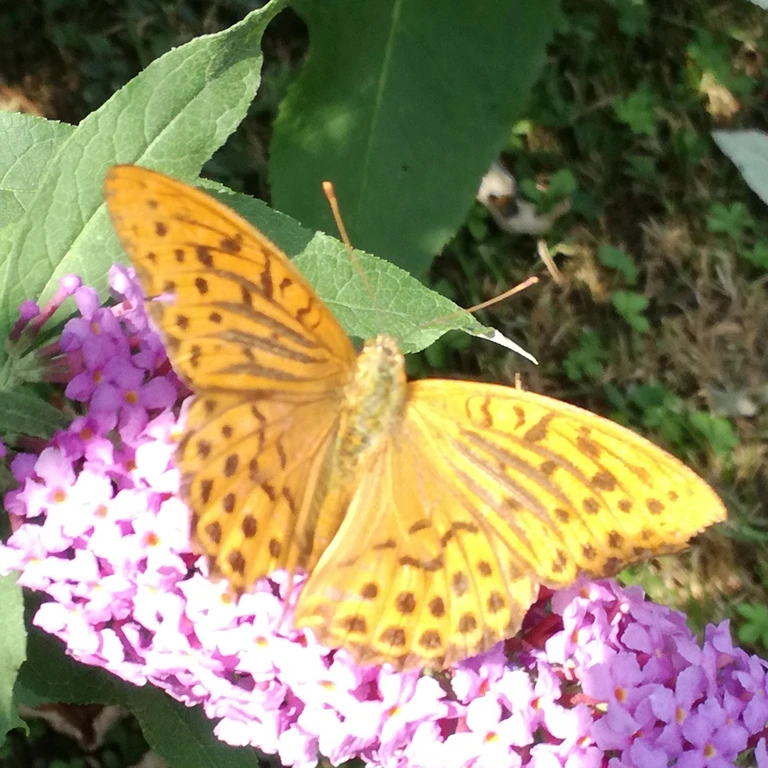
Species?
Argynnis paphia
